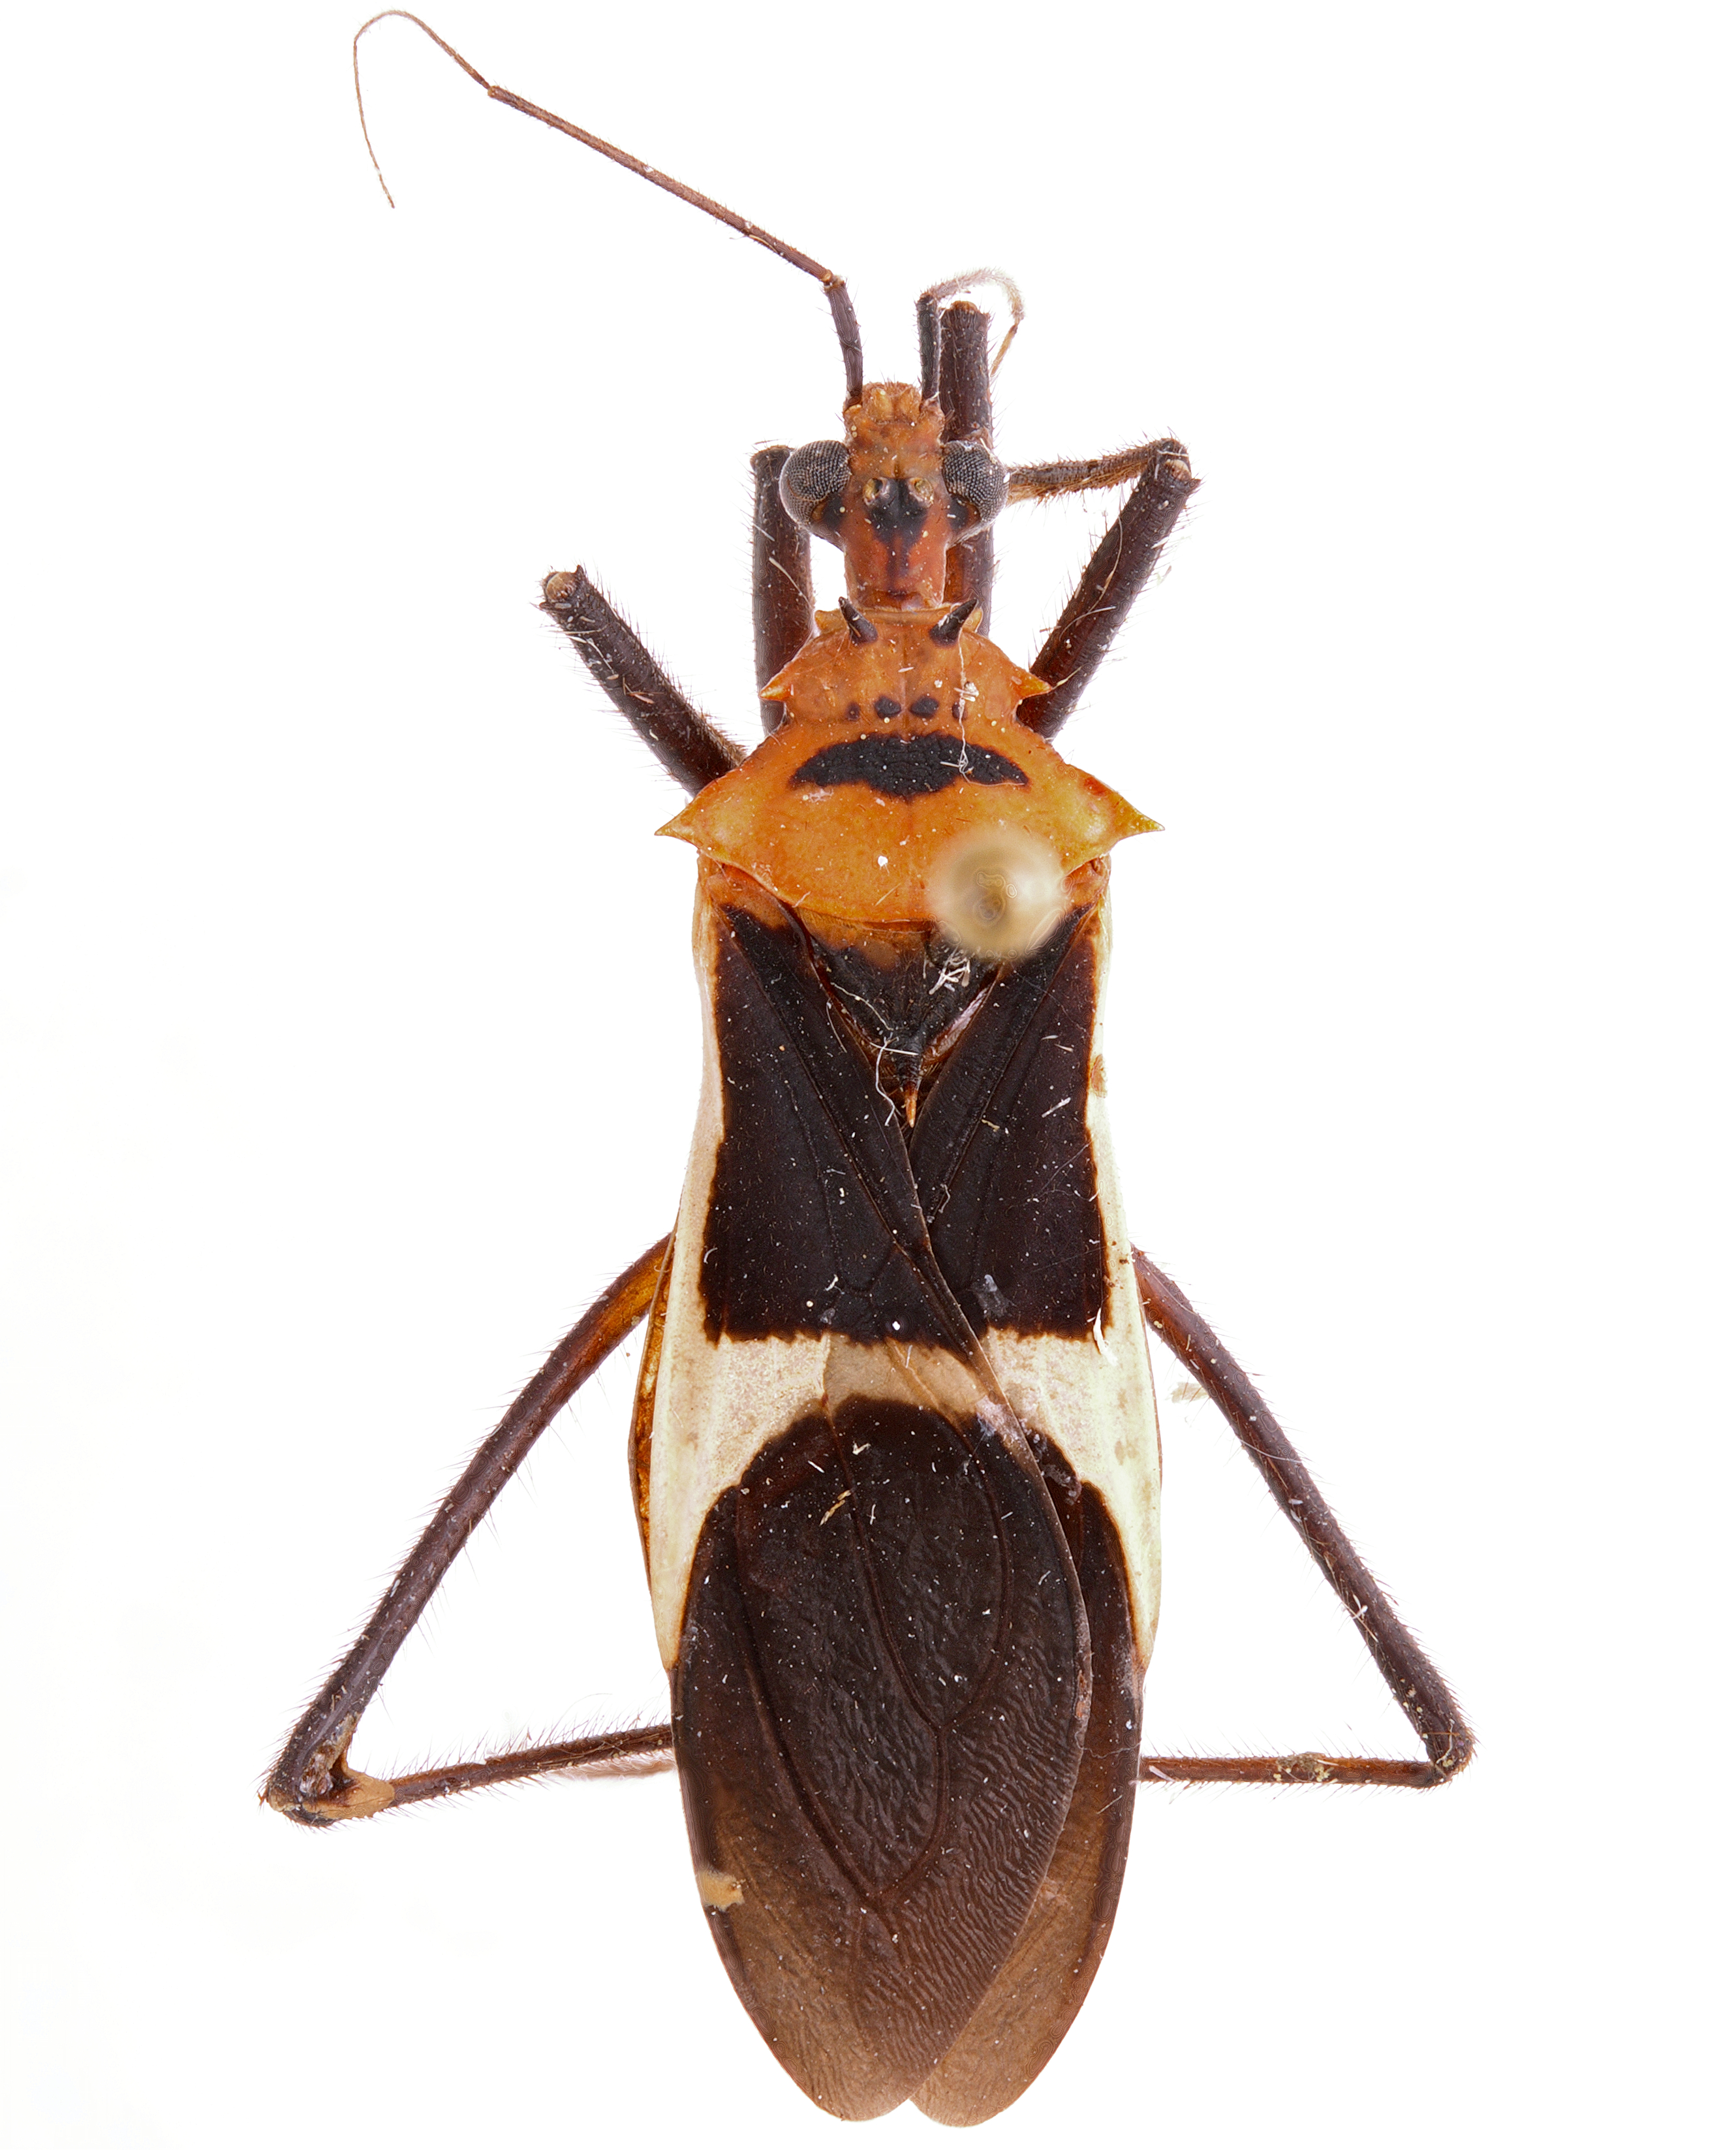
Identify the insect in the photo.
Zelurus circumcinctus
